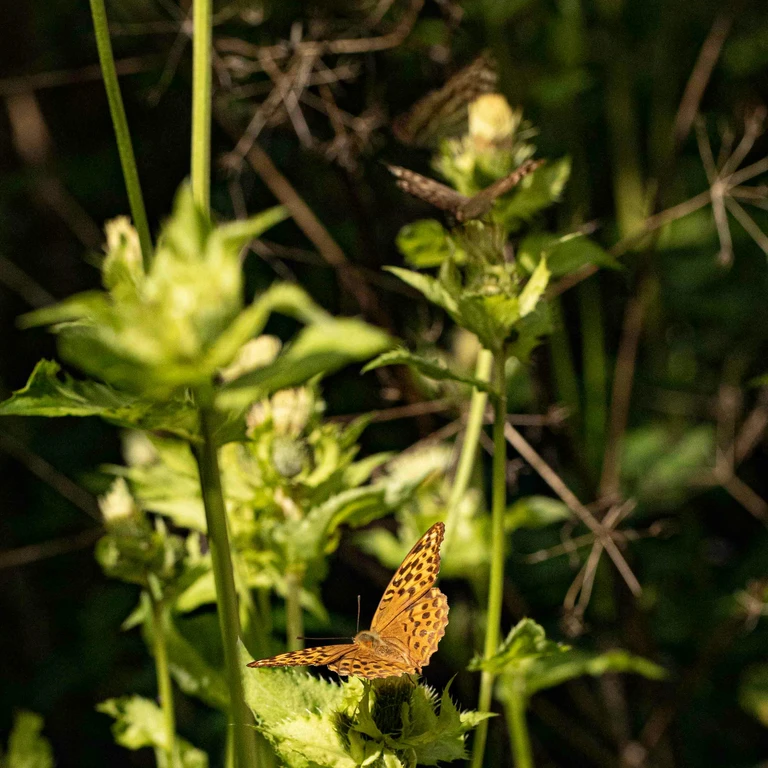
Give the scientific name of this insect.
Argynnis paphia
